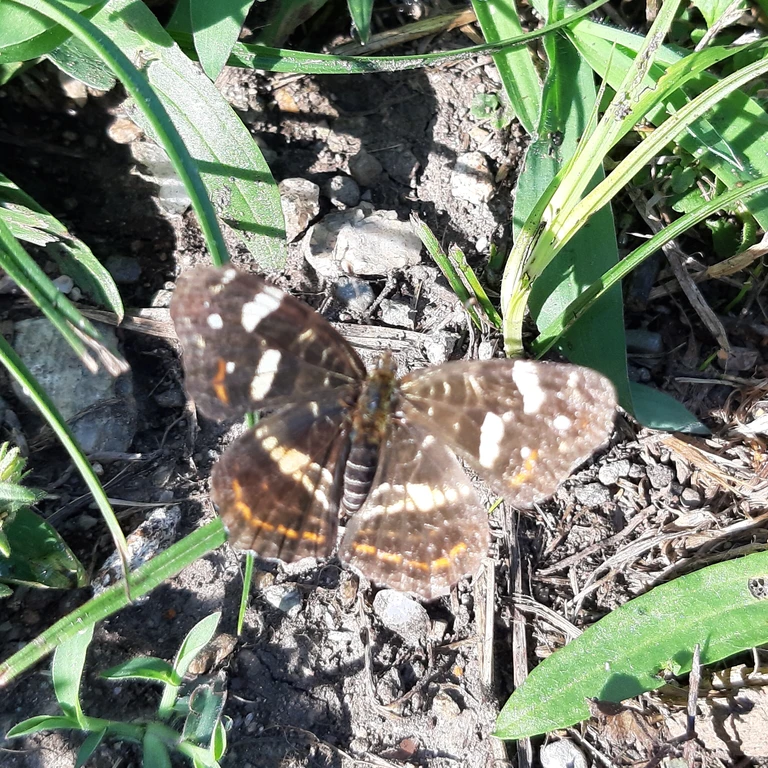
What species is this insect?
Araschnia levana
